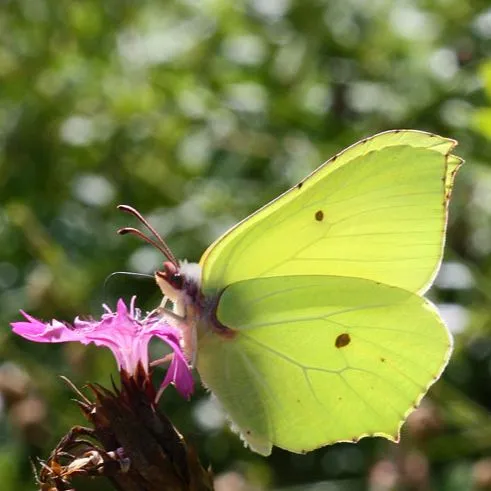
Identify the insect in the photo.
Gonepteryx rhamni
